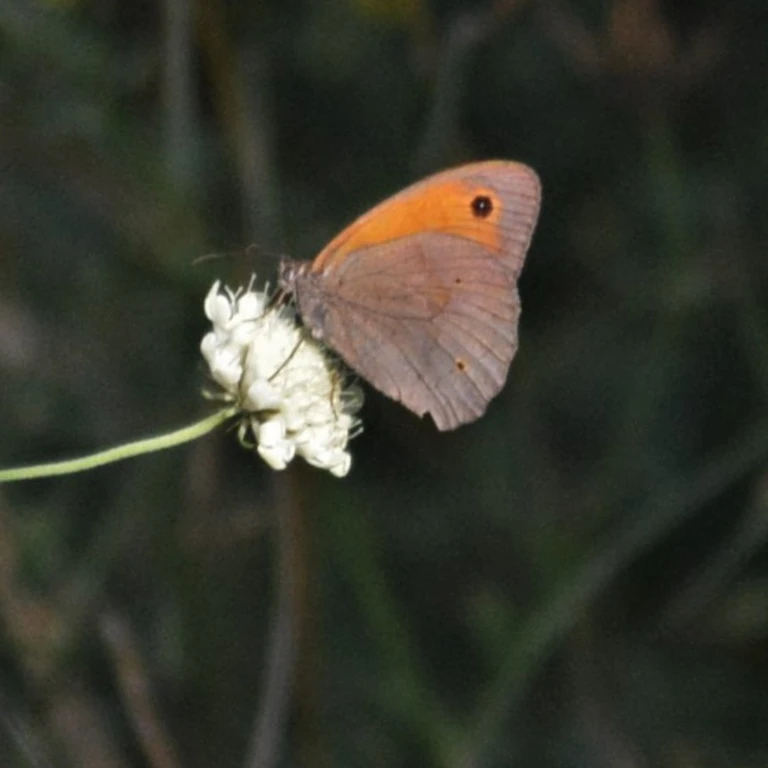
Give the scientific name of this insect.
Maniola jurtina
